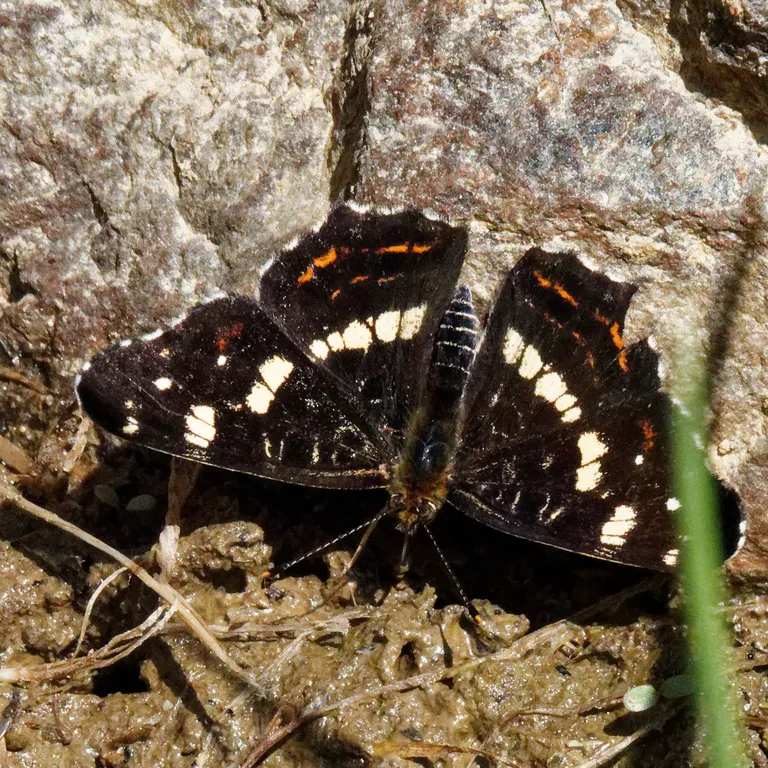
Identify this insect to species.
Araschnia levana
